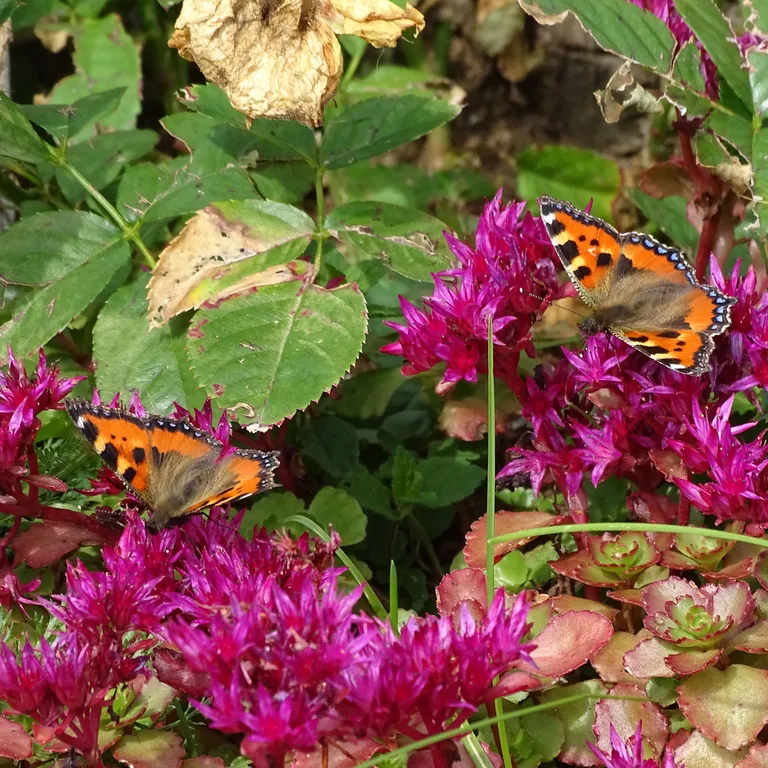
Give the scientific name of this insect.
Aglais urticae
